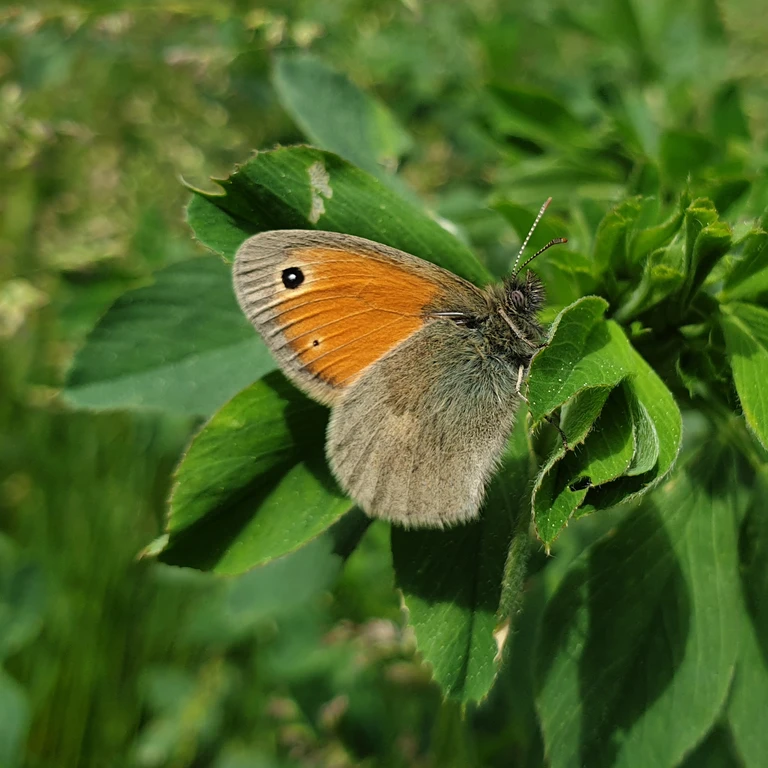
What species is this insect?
Coenonympha pamphilus
